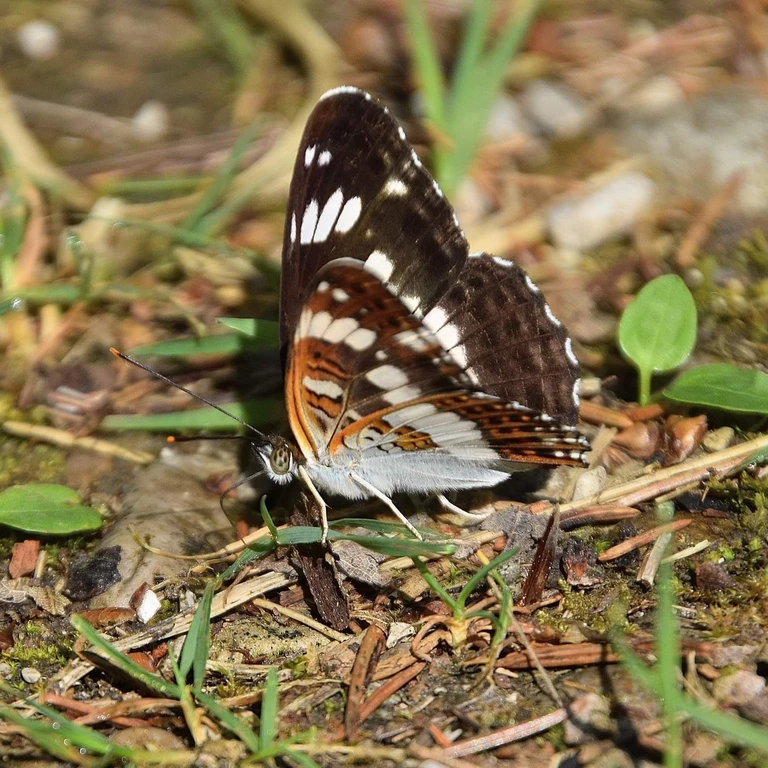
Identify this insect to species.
Limenitis camilla (also Ladoga camilla)
